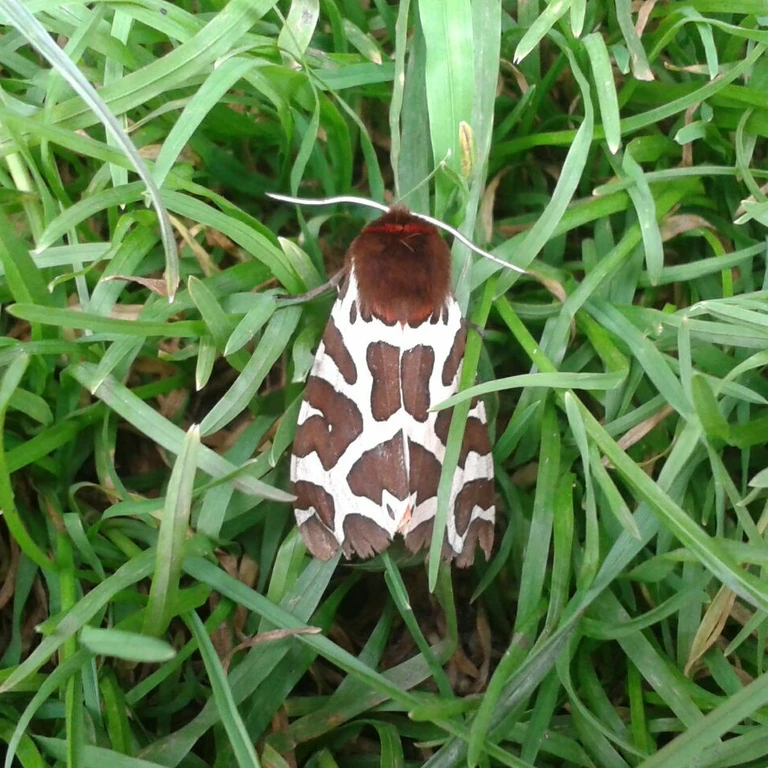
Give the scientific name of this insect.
Arctia caja
